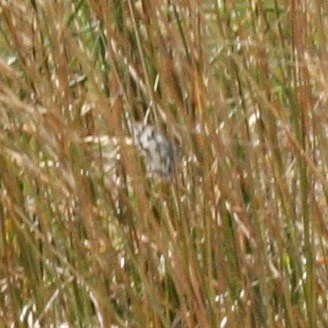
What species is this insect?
Melanargia galathea
